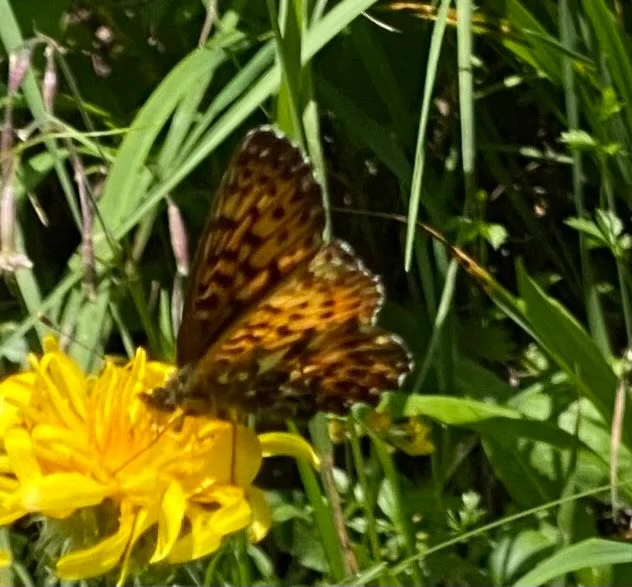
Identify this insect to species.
Boloria titania
